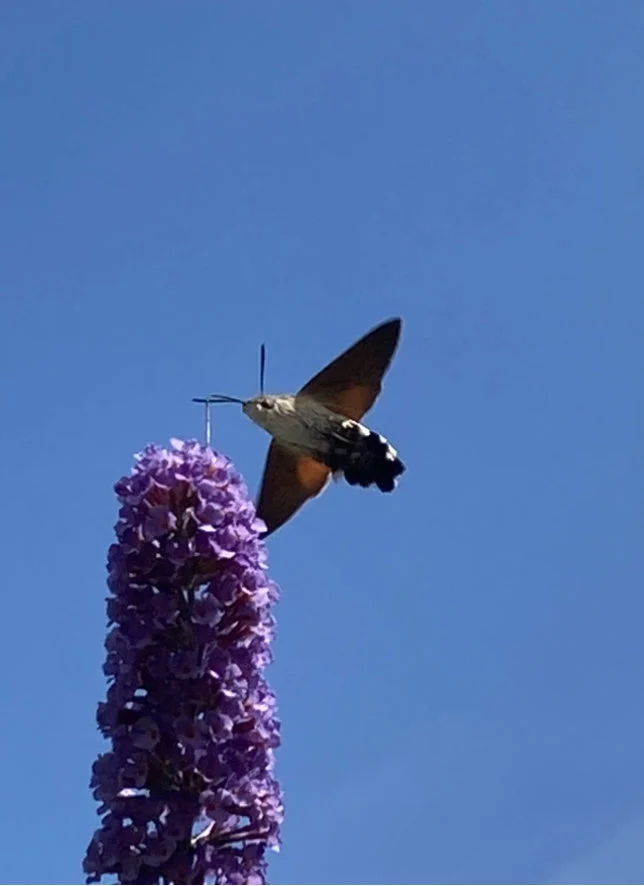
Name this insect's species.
Macroglossum stellatarum
